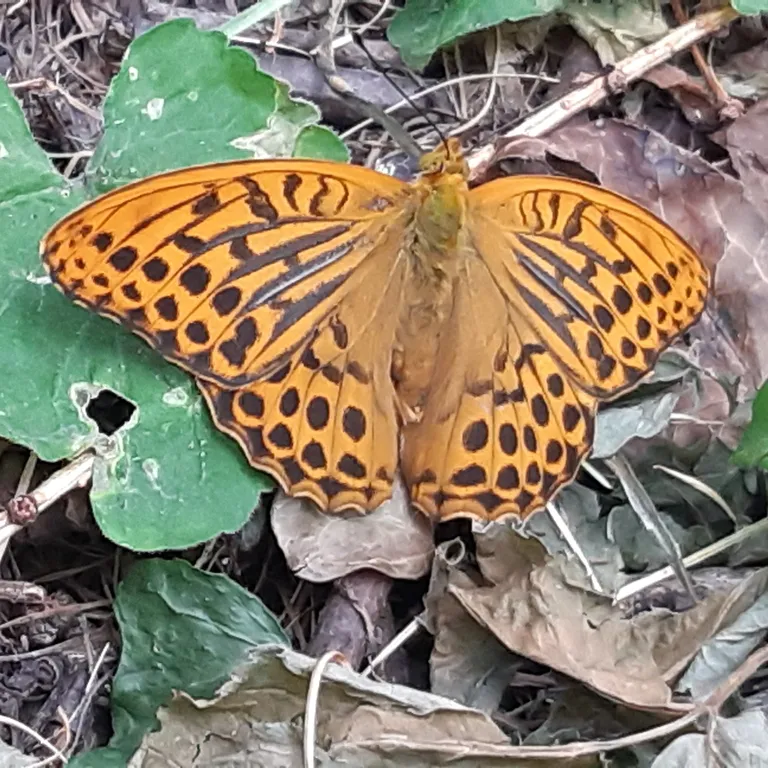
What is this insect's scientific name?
Argynnis paphia
